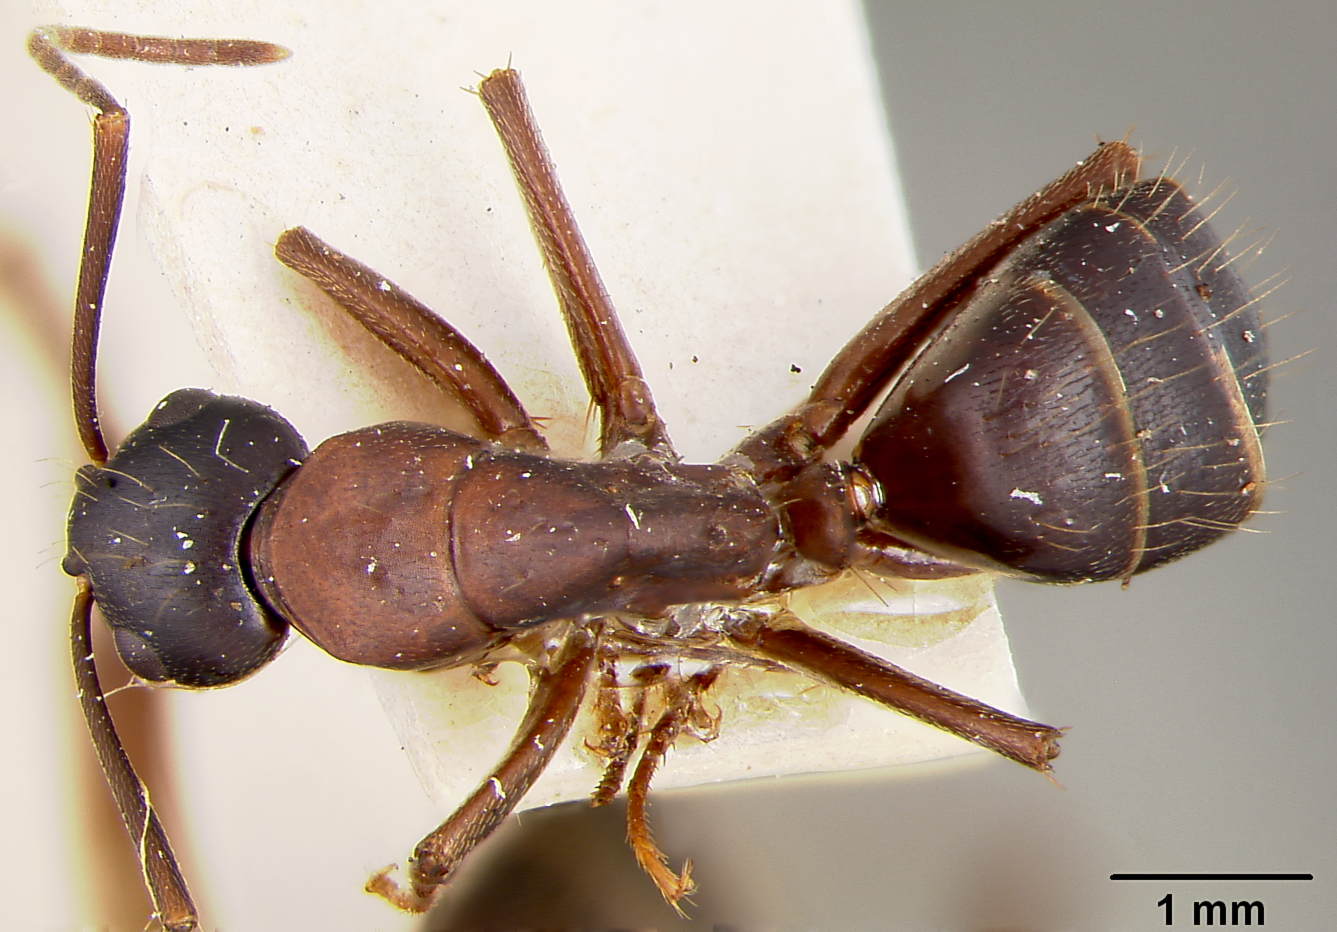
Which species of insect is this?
Camponotus maculatus
